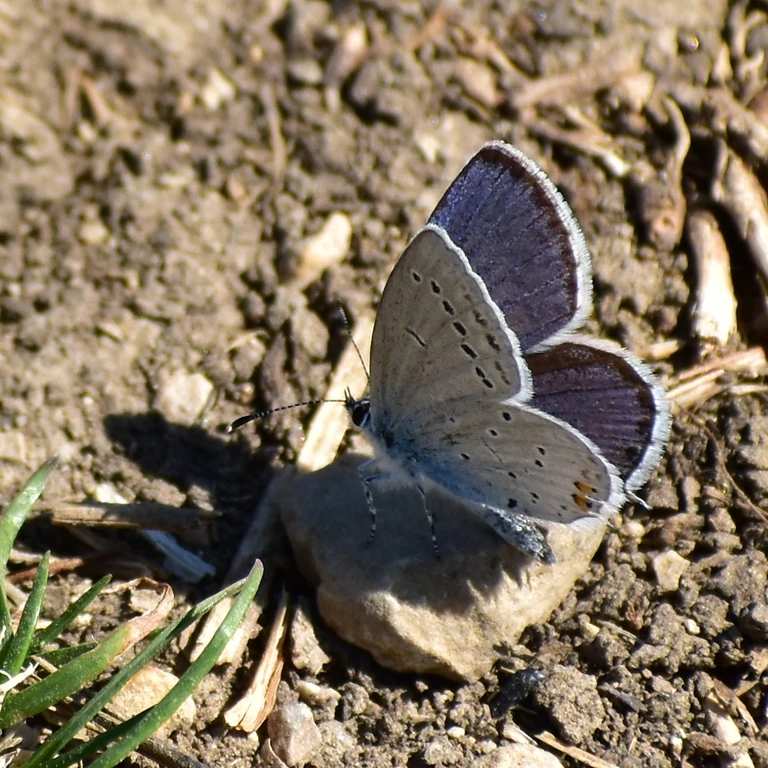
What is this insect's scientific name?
Cupido argiades (also Elkalyce argiades)
